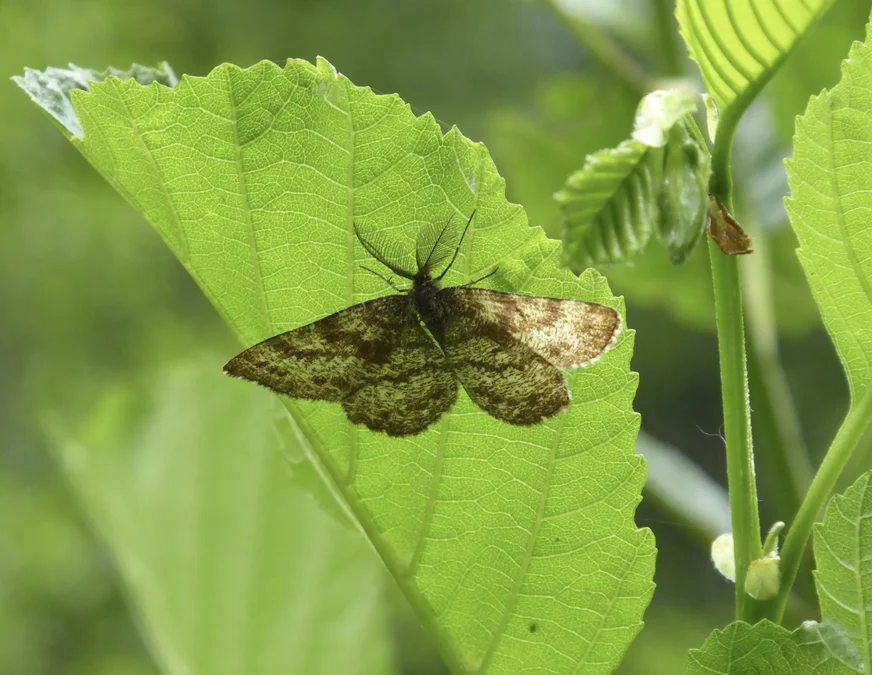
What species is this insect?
Ematurga atomaria
